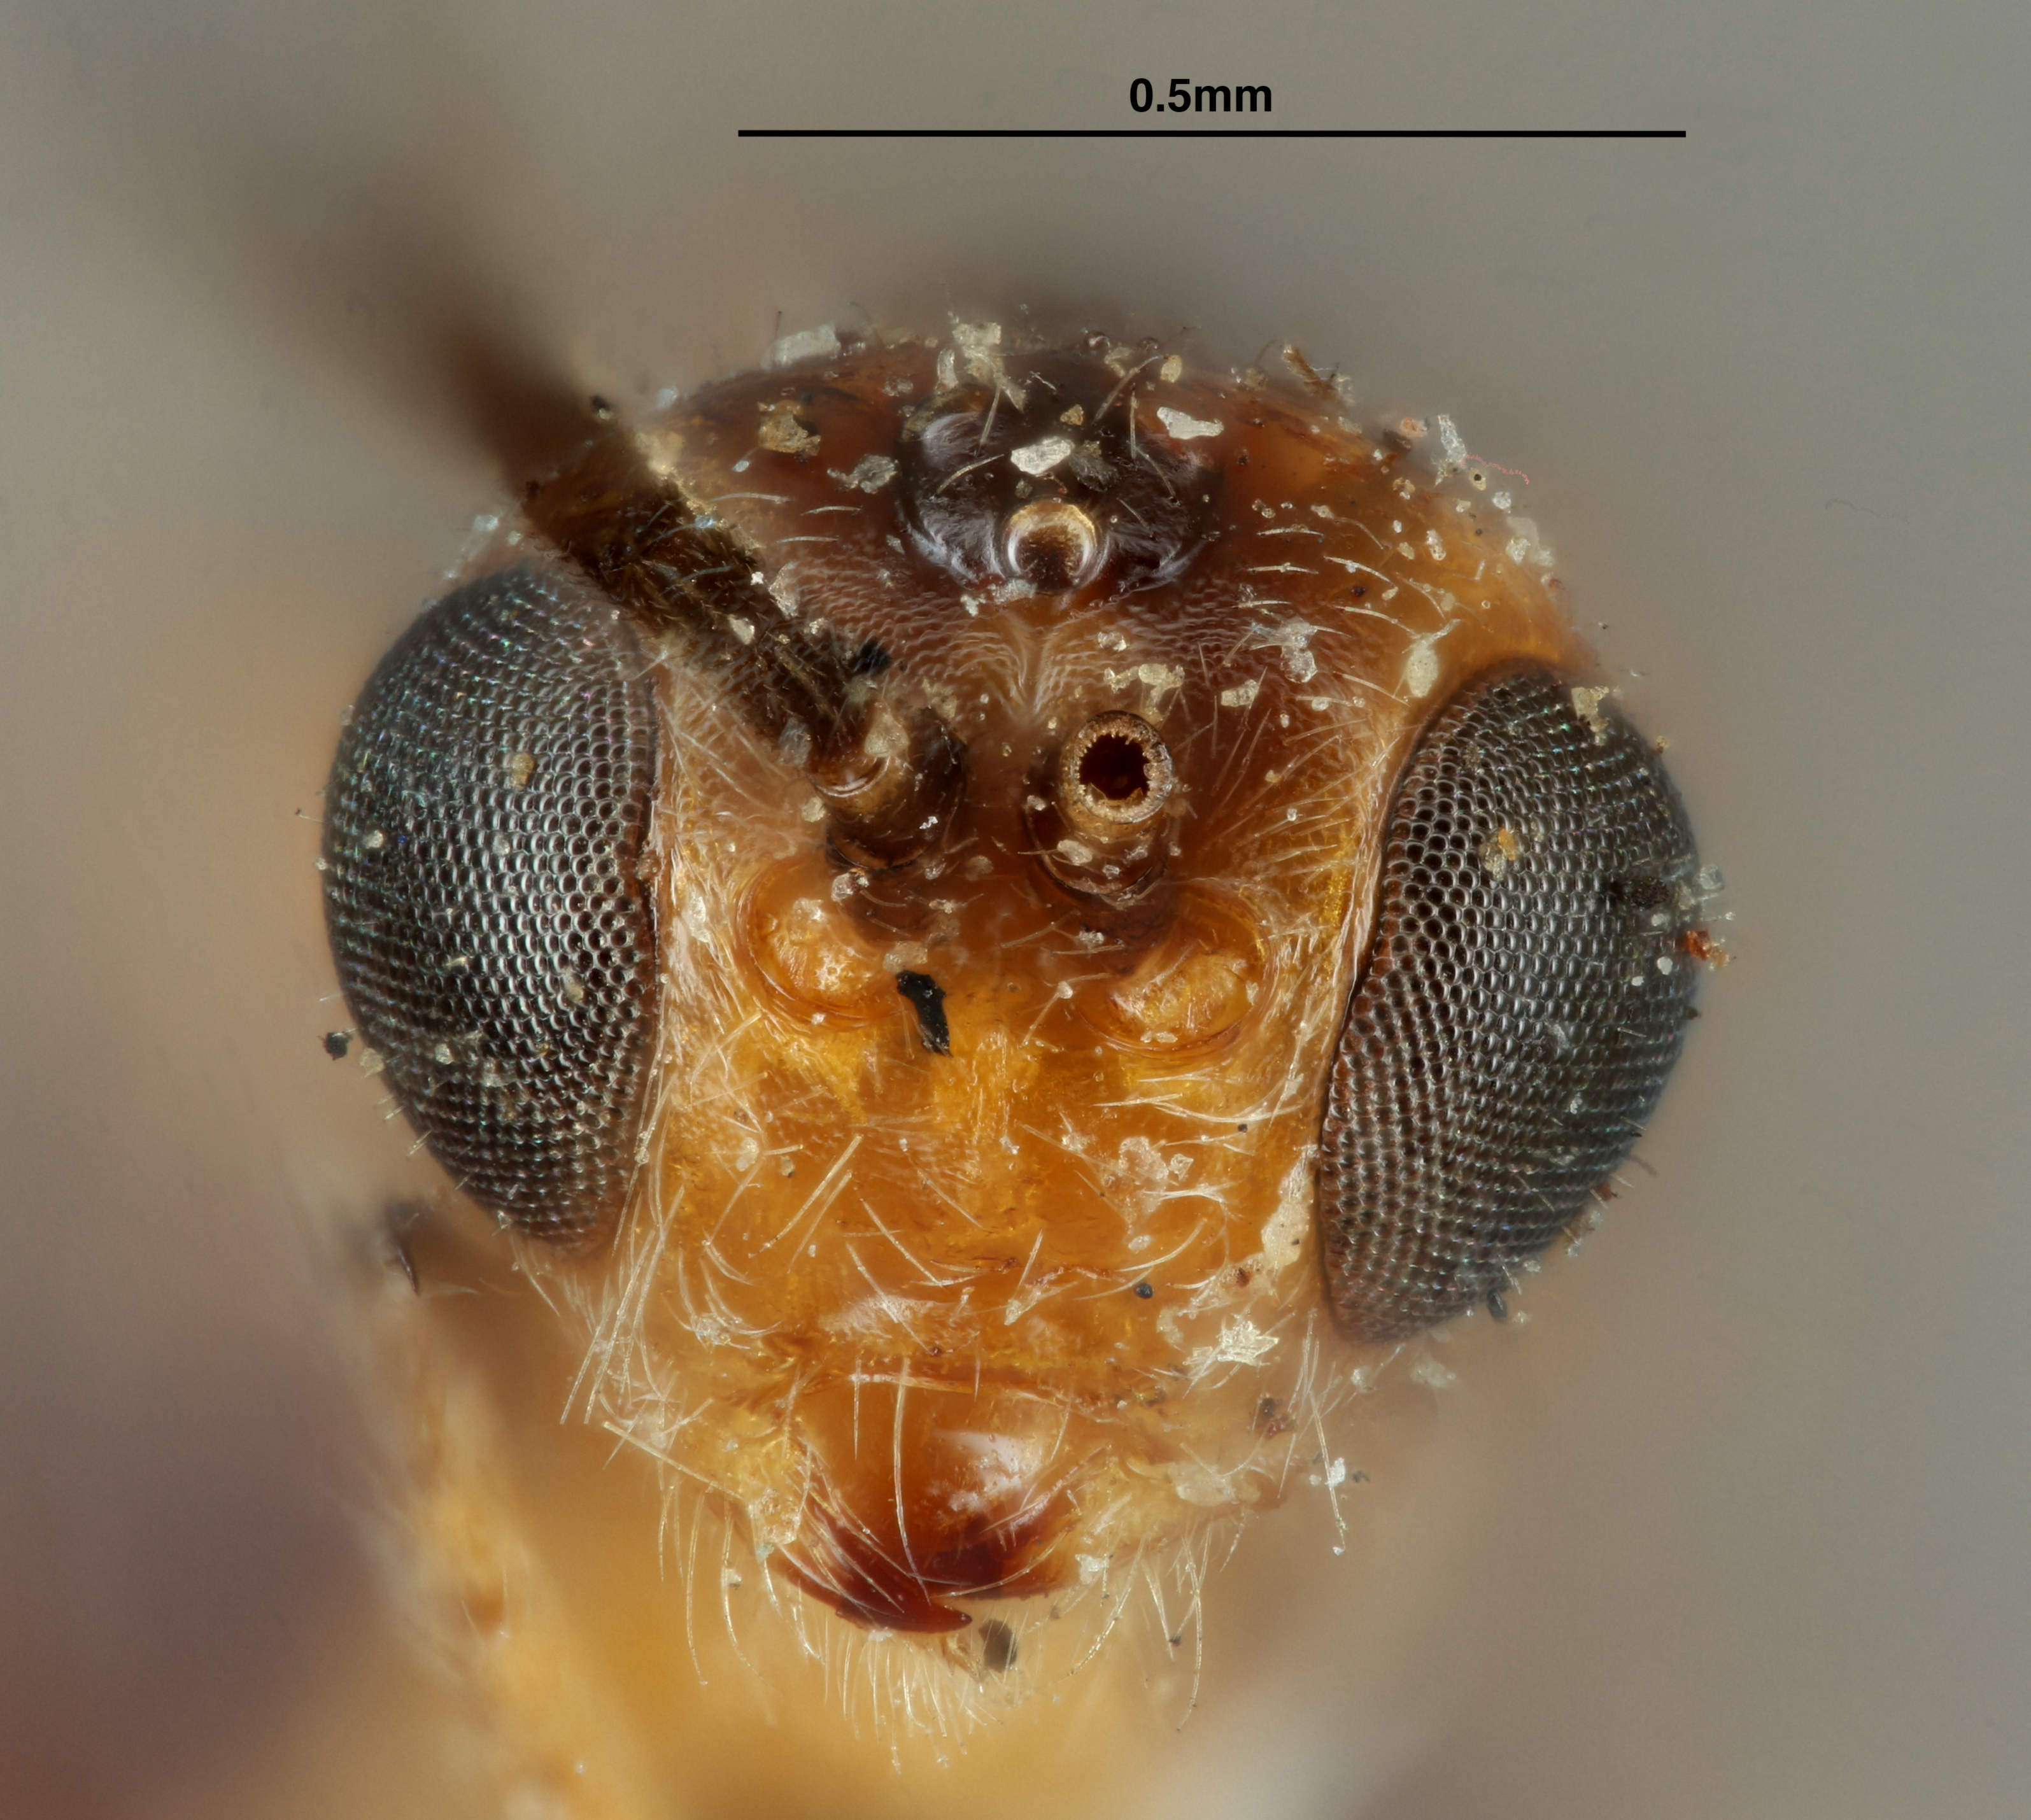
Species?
Bracon tortricicola
